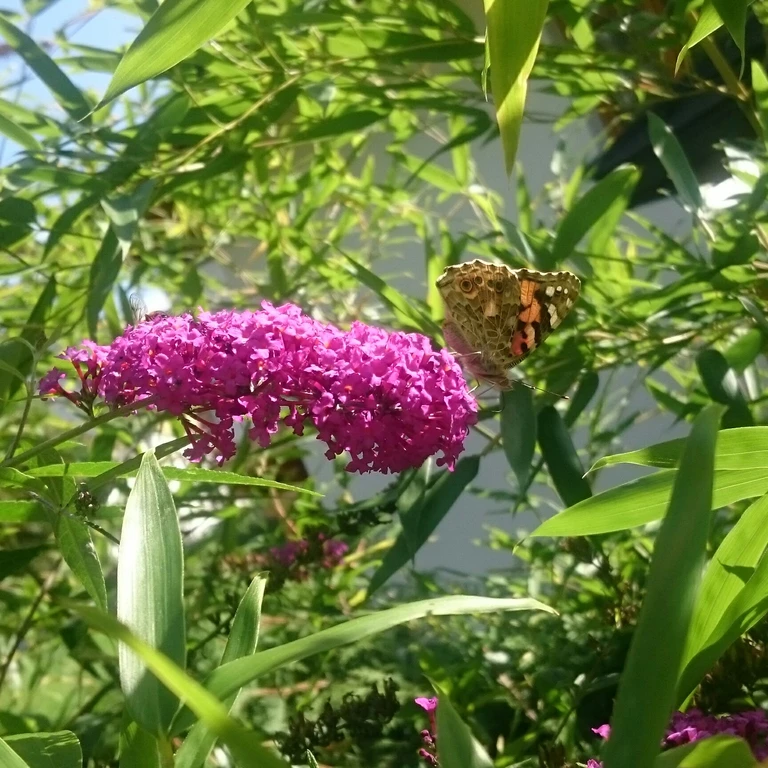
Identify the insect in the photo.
Vanessa cardui
